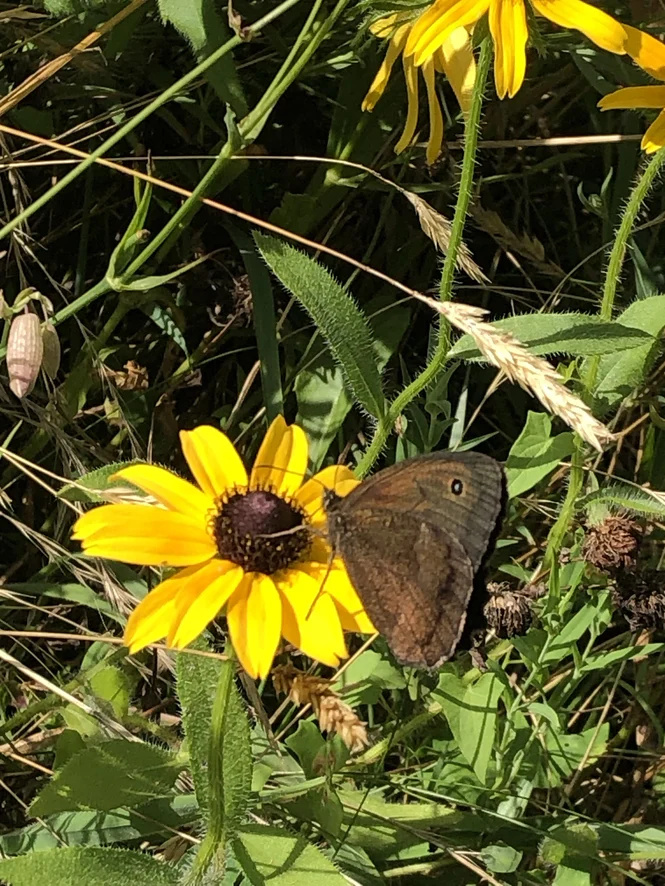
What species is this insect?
Minois dryas
